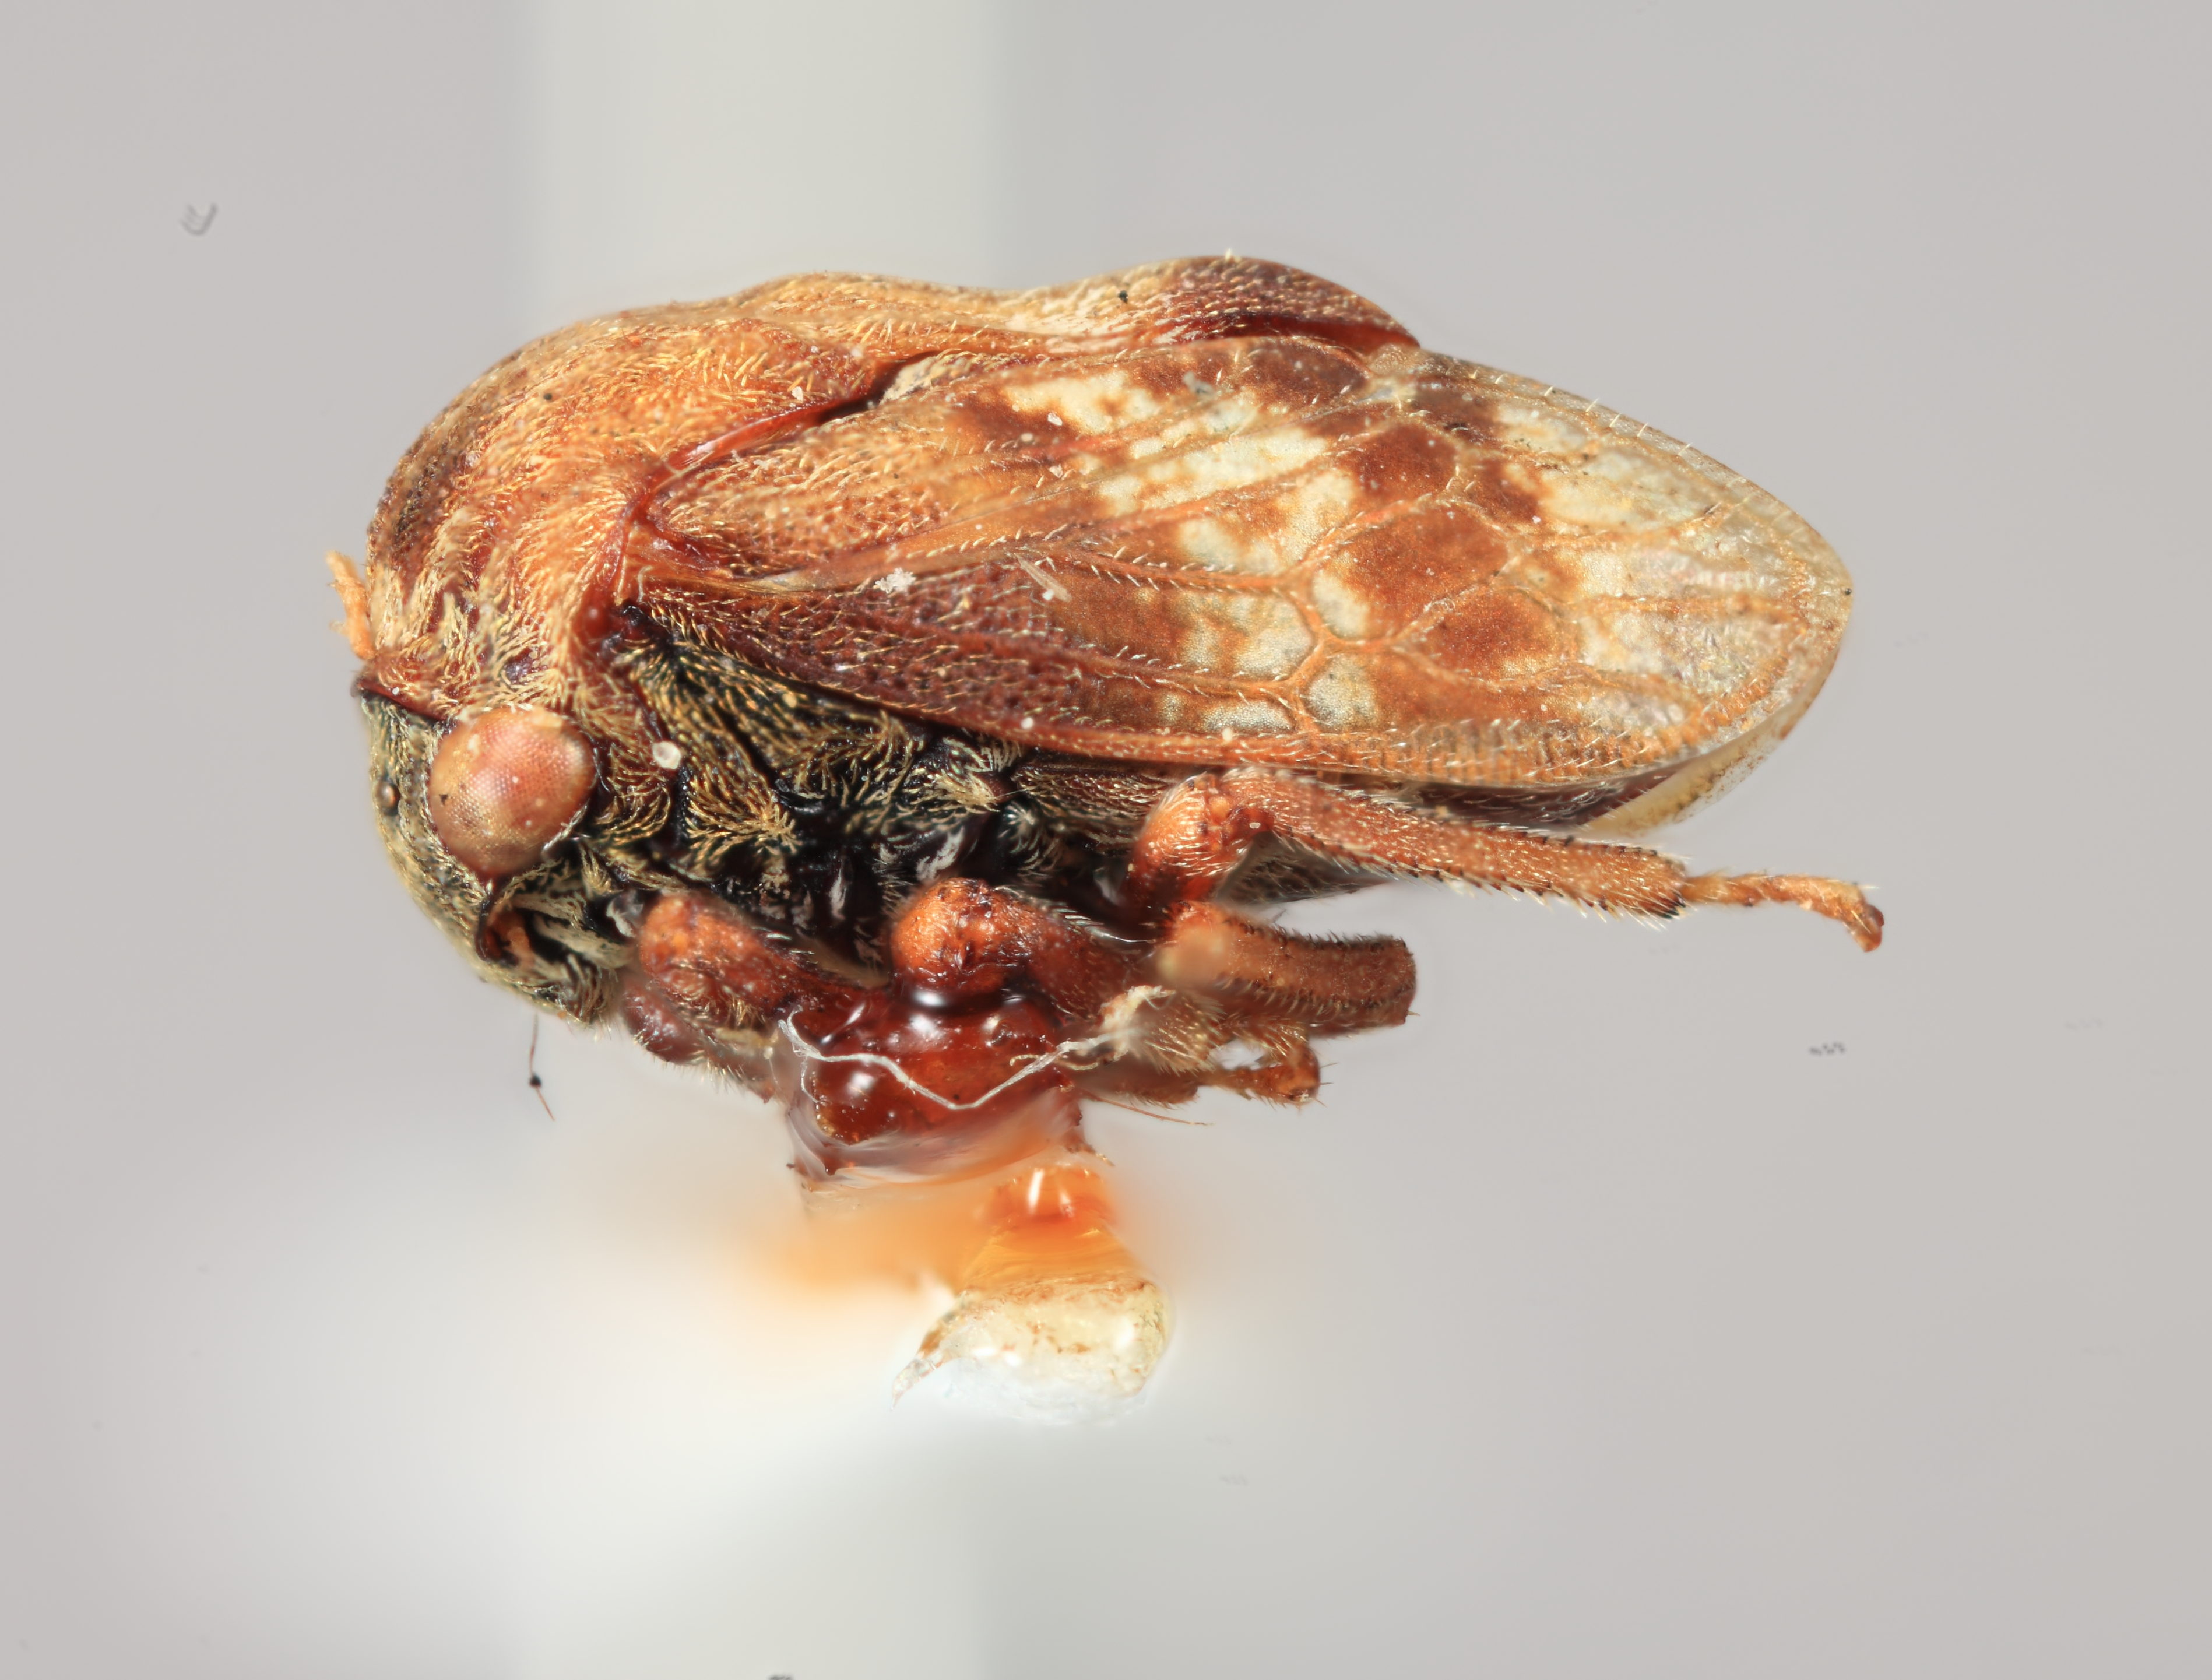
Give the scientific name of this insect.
Gargara irrorata
